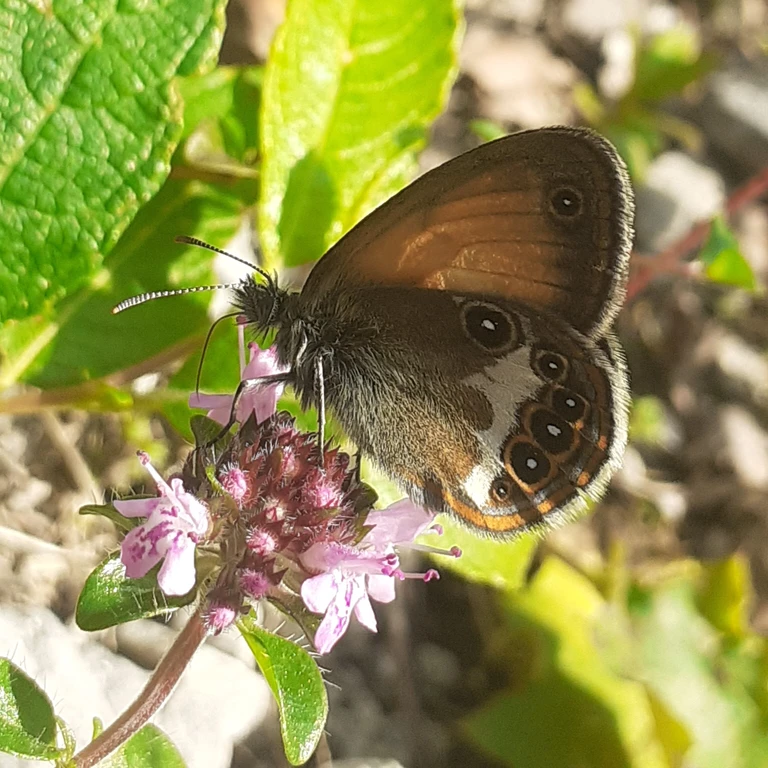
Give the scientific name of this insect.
Coenonympha arcania
